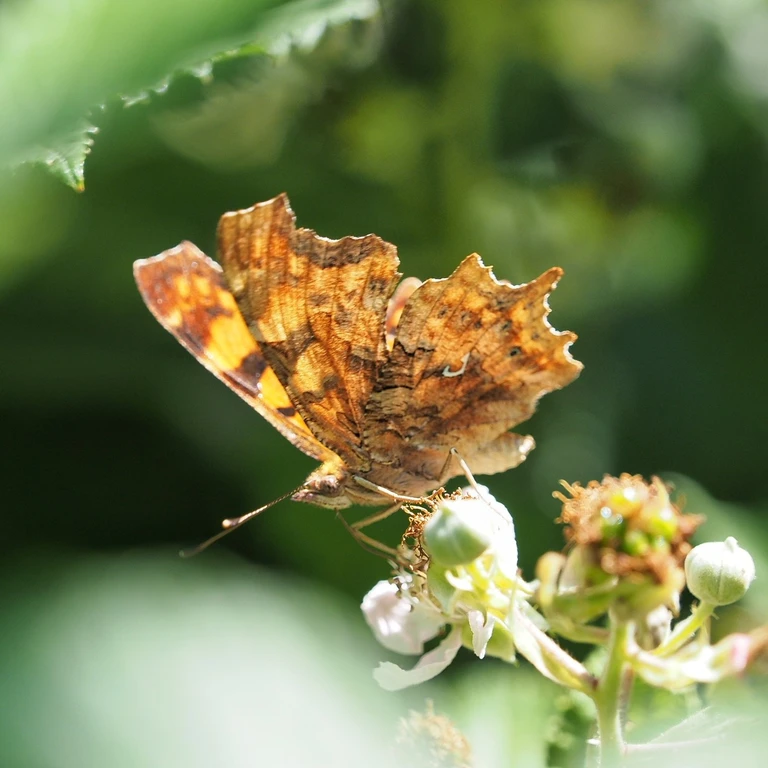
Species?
Polygonia c-album
